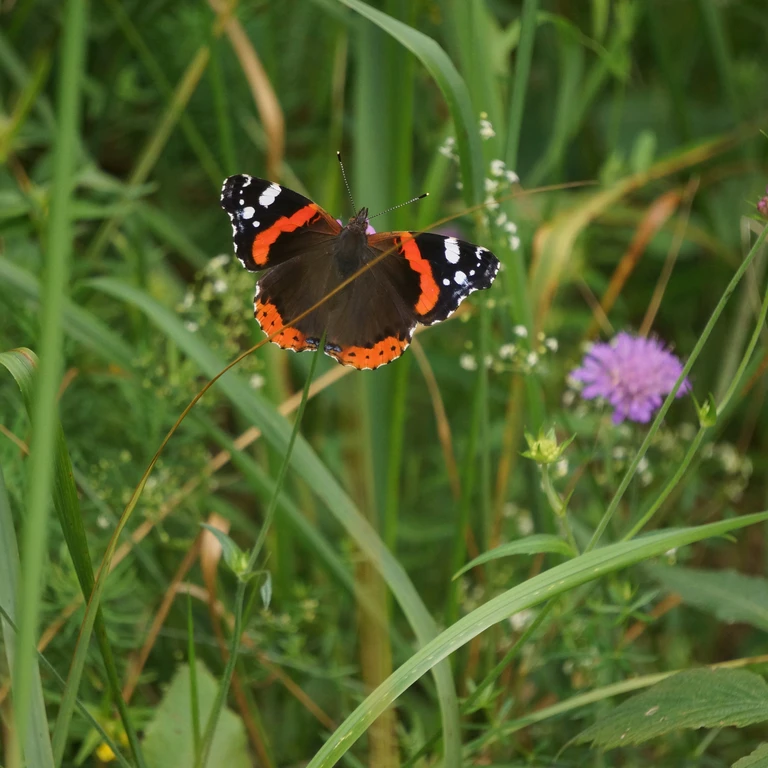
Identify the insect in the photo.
Vanessa atalanta
